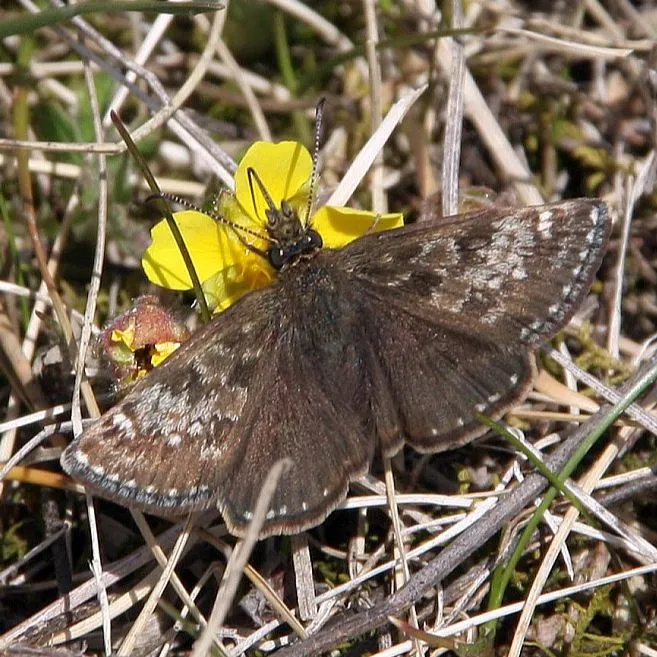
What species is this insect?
Erynnis tages
